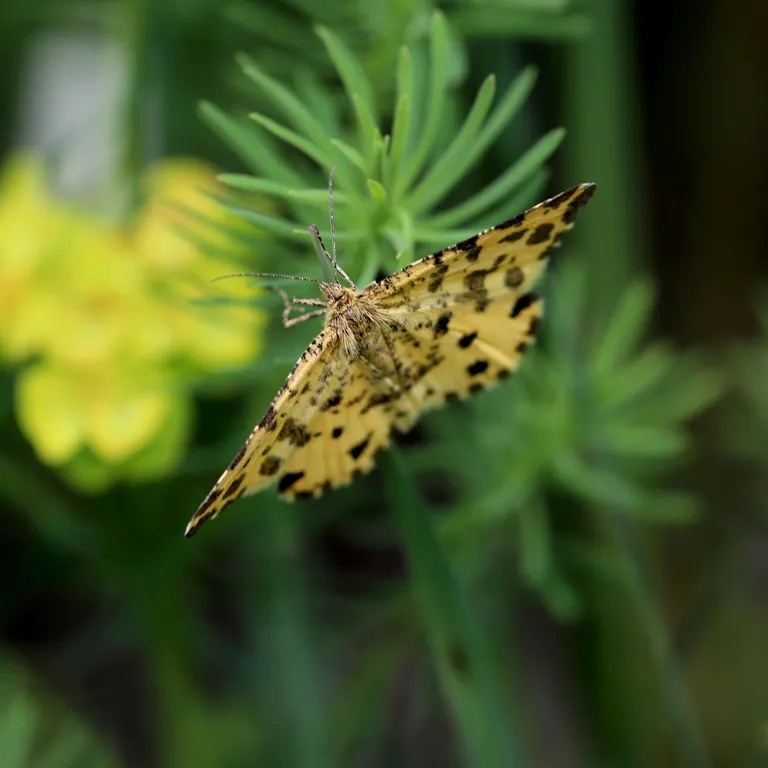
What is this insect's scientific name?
Pseudopanthera macularia
